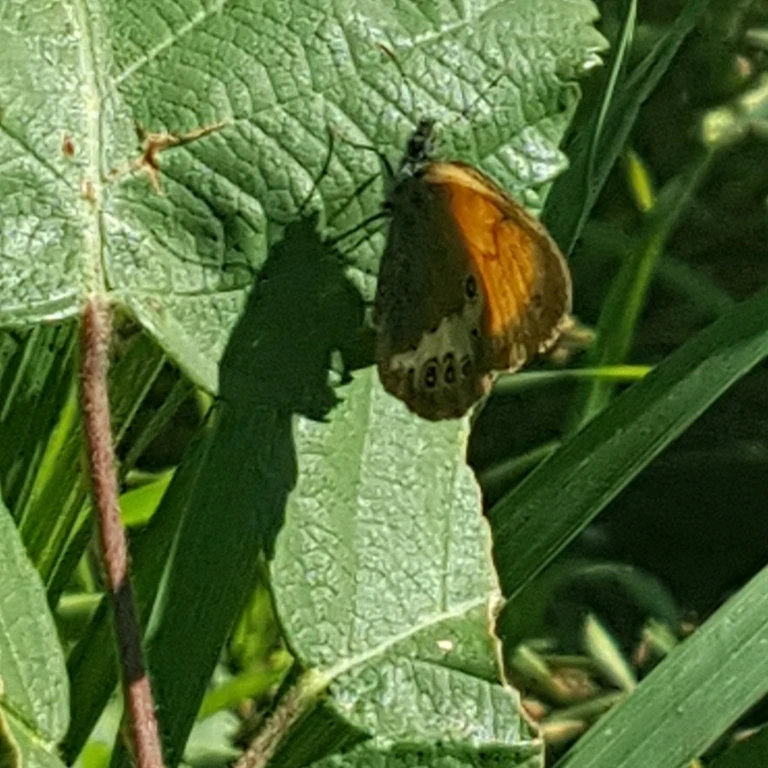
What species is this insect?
Coenonympha arcania
